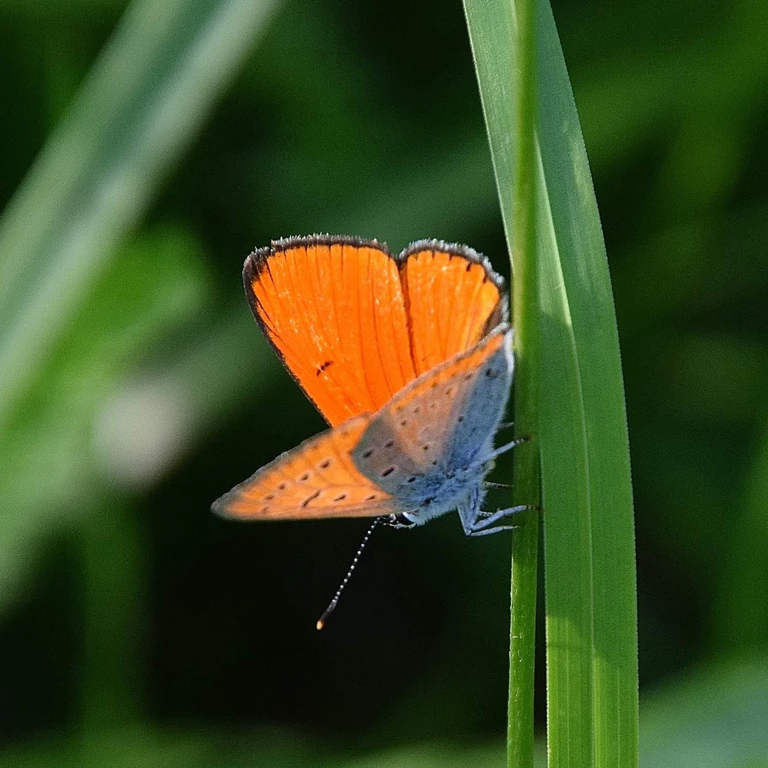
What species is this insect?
Lycaena dispar
